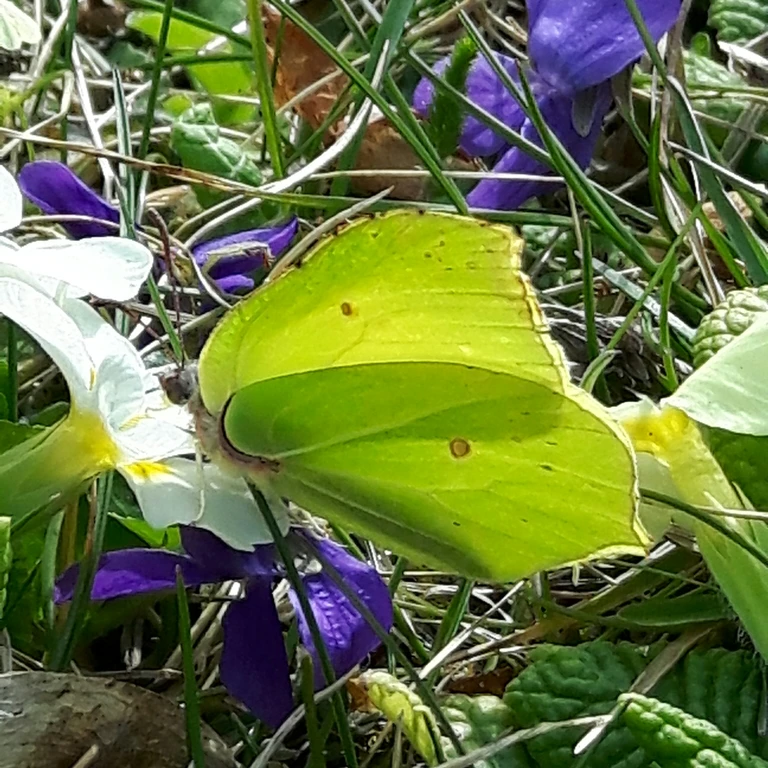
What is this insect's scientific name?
Gonepteryx rhamni
